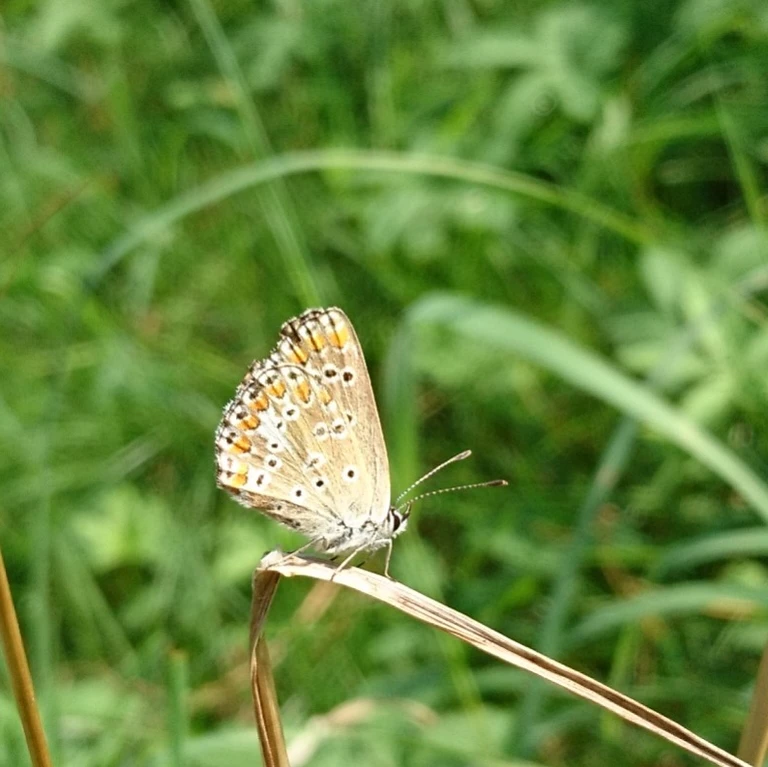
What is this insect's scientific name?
Aricia agestis/artaxerxes
